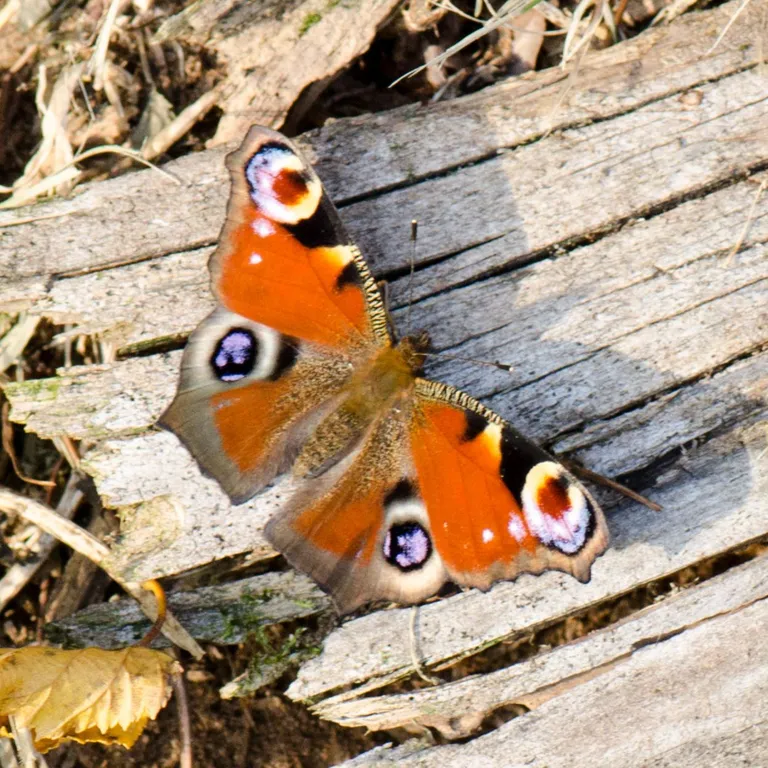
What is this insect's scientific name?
Aglais io
